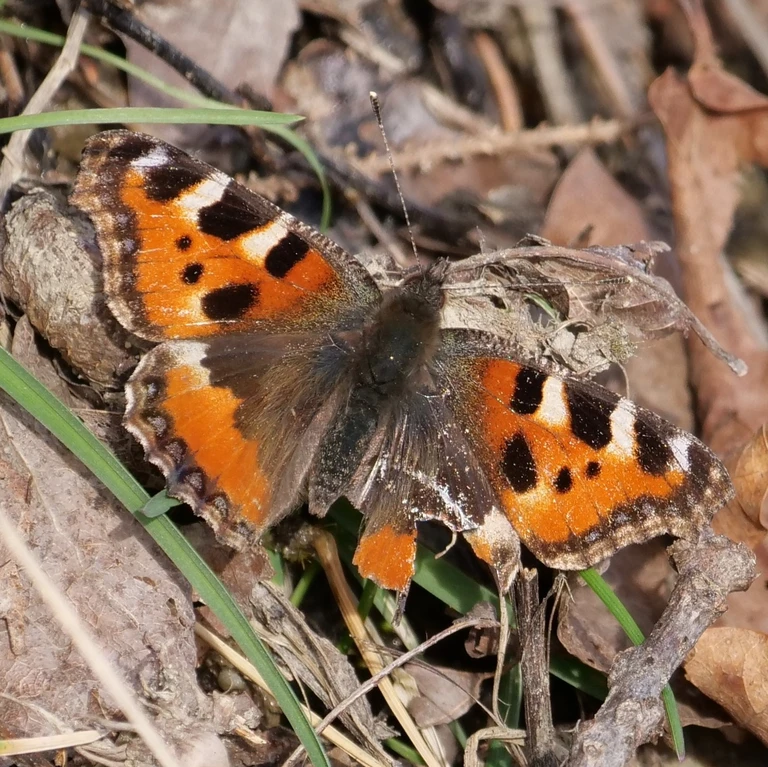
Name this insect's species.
Aglais urticae
